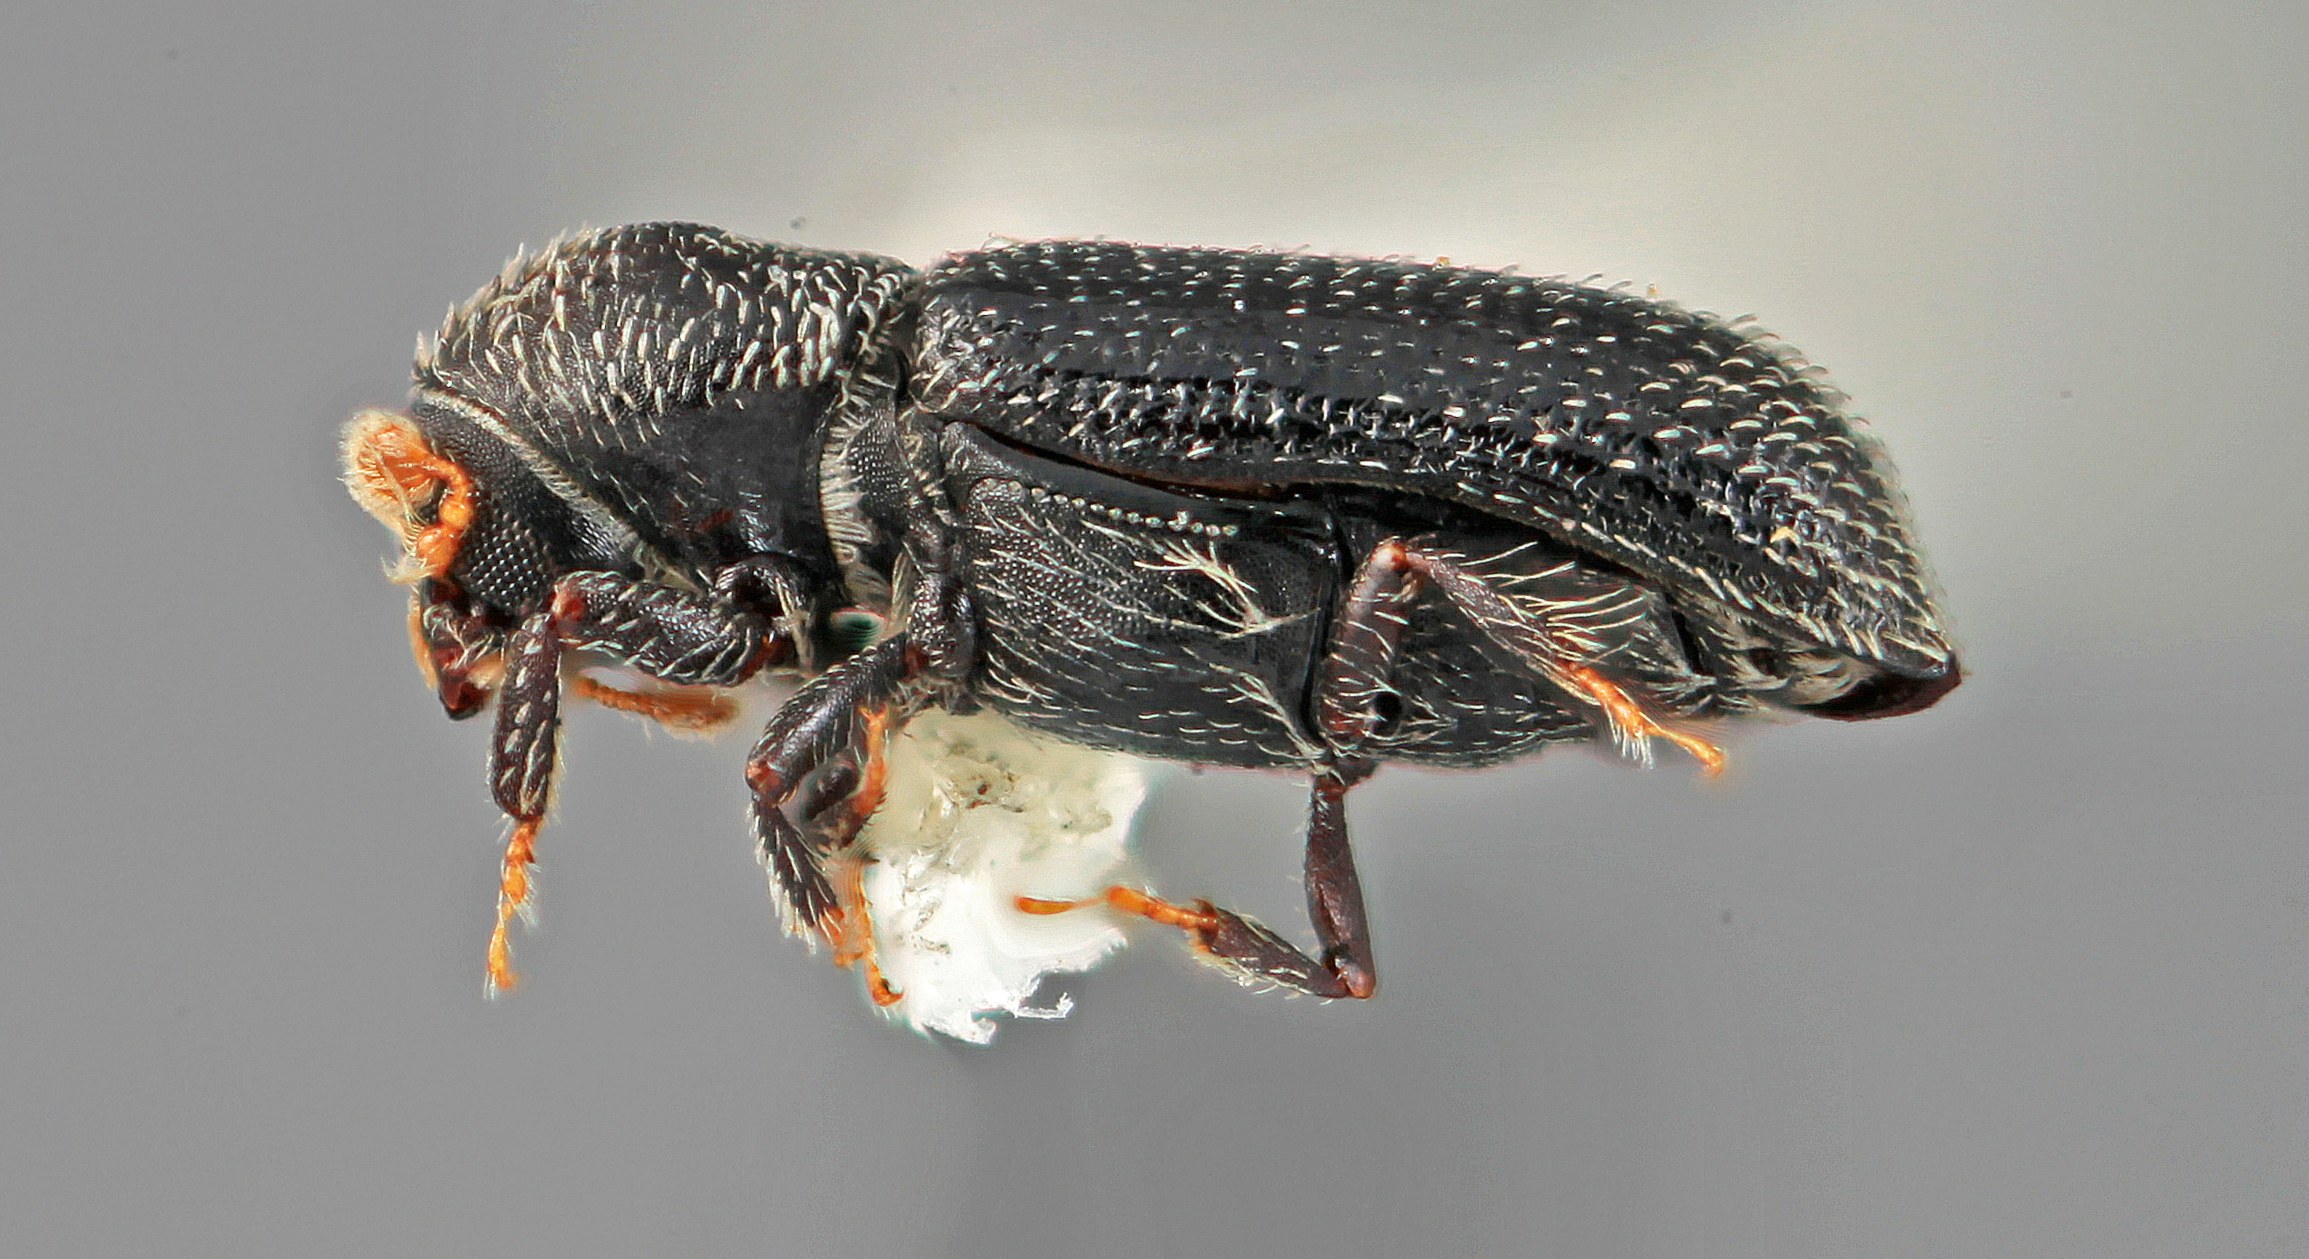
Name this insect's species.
Micracisella nitidula (also Micracis nitidula)
